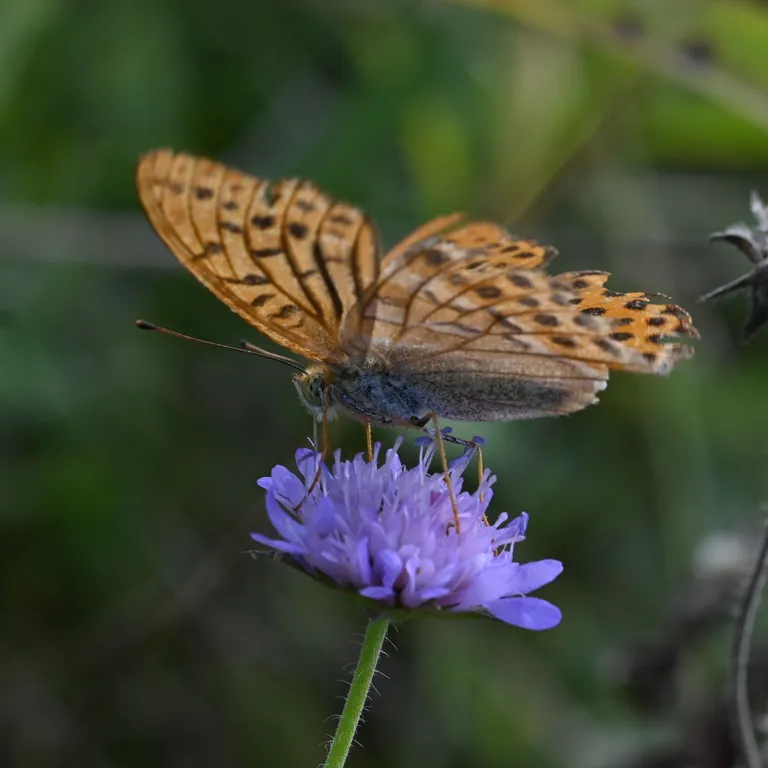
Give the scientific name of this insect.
Argynnis paphia
